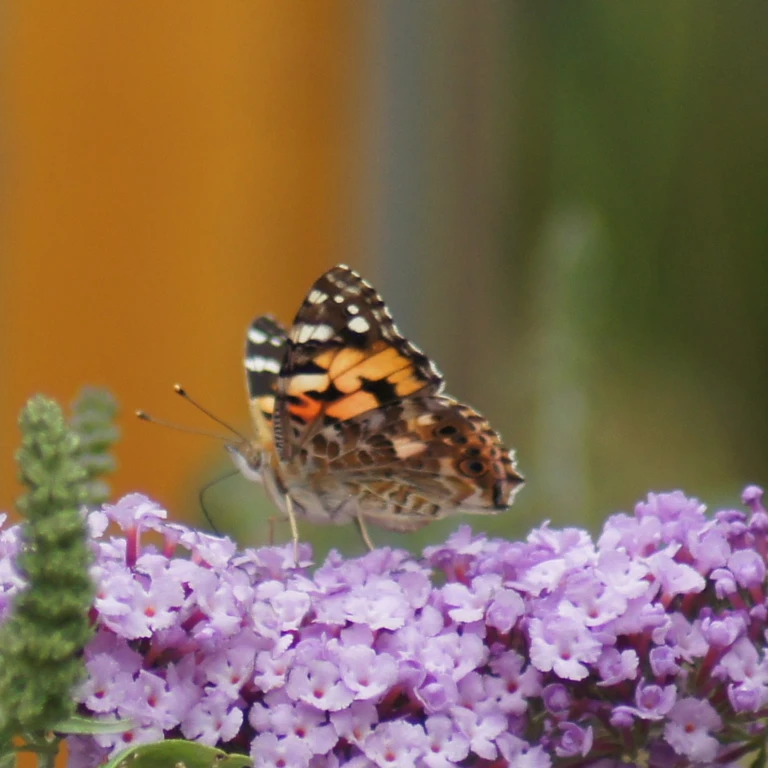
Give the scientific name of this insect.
Vanessa cardui
